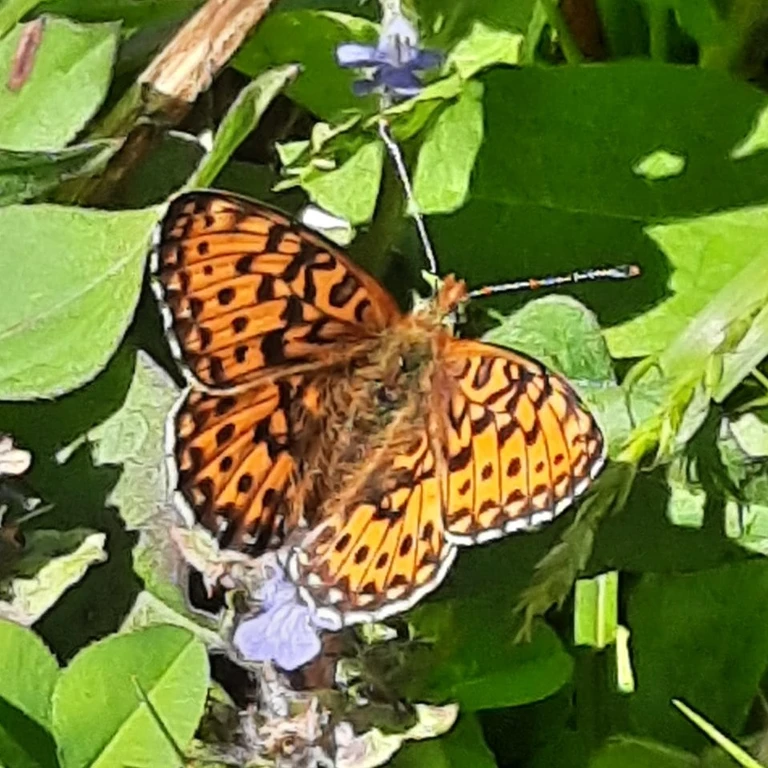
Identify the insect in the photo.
Boloria euphrosyne (also Clossiana euphrosyne)
